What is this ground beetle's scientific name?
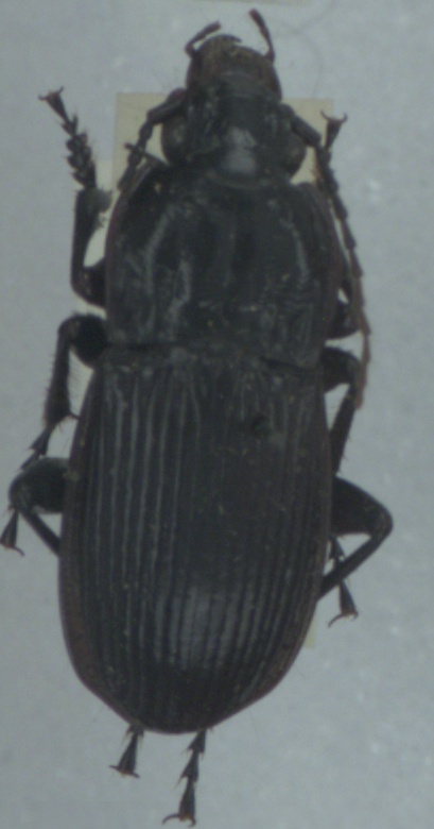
Abax parallelepipedus
